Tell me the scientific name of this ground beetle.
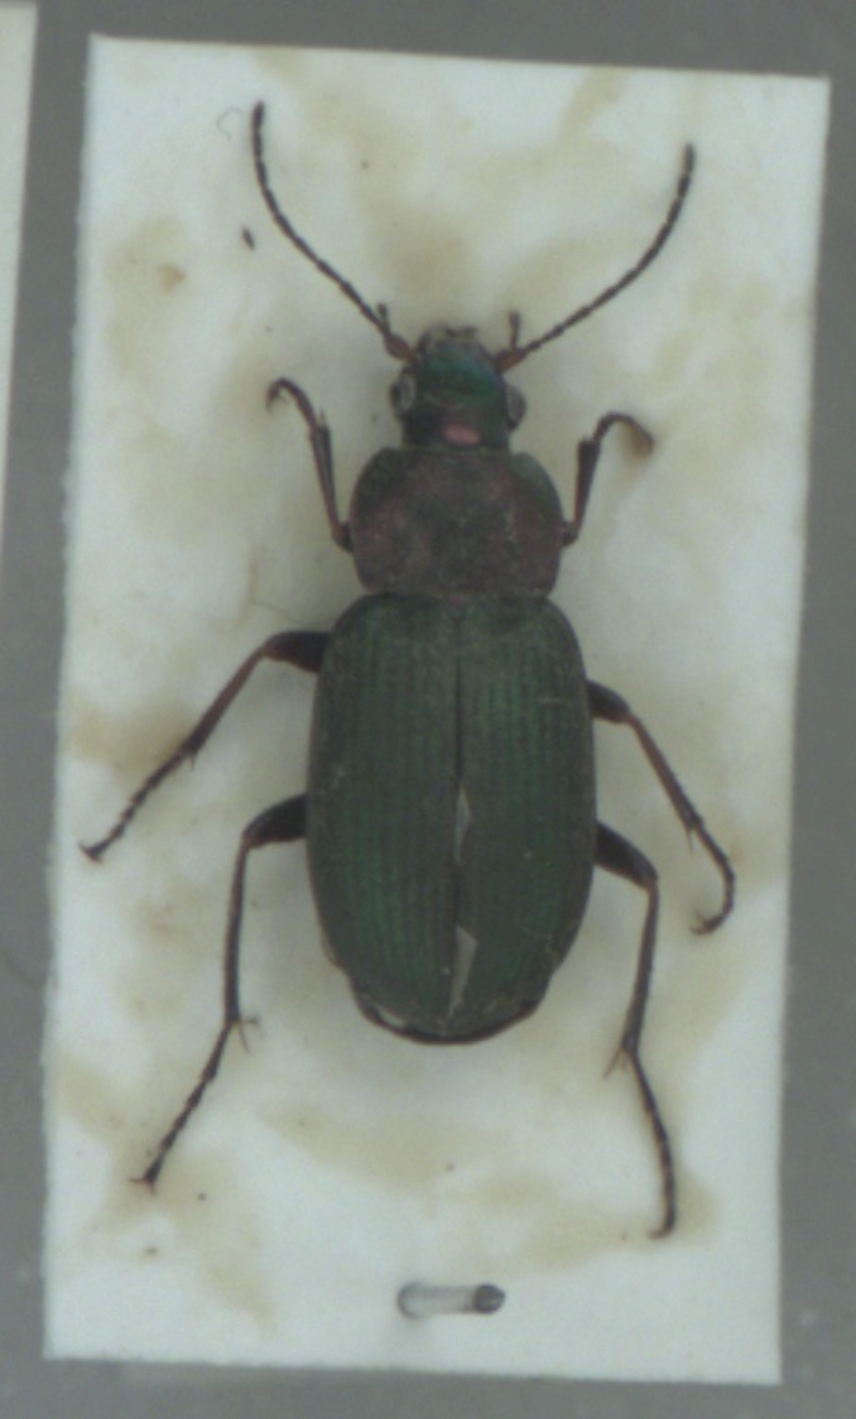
Chlaenius nigricornis
